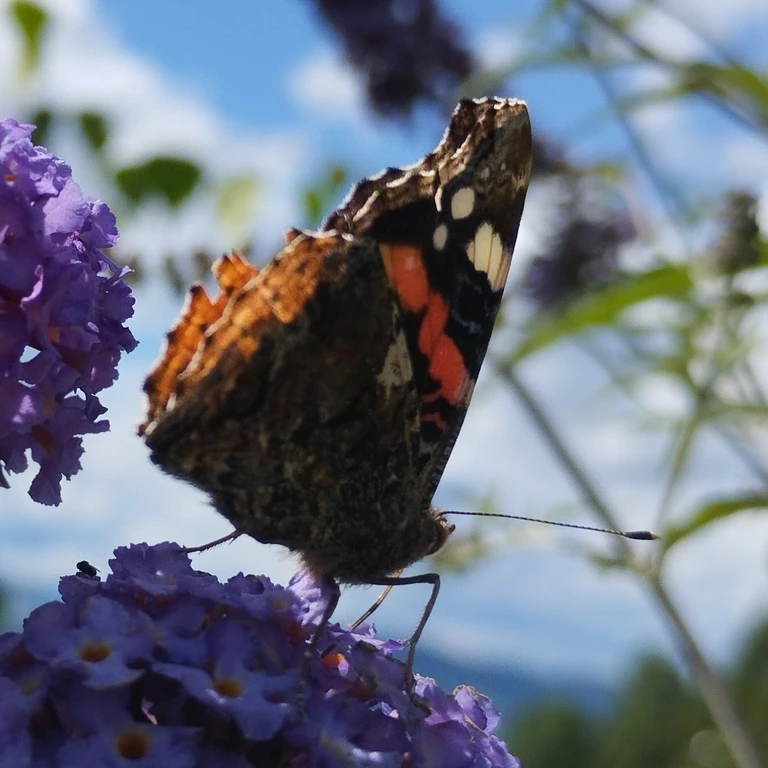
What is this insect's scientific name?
Vanessa atalanta
